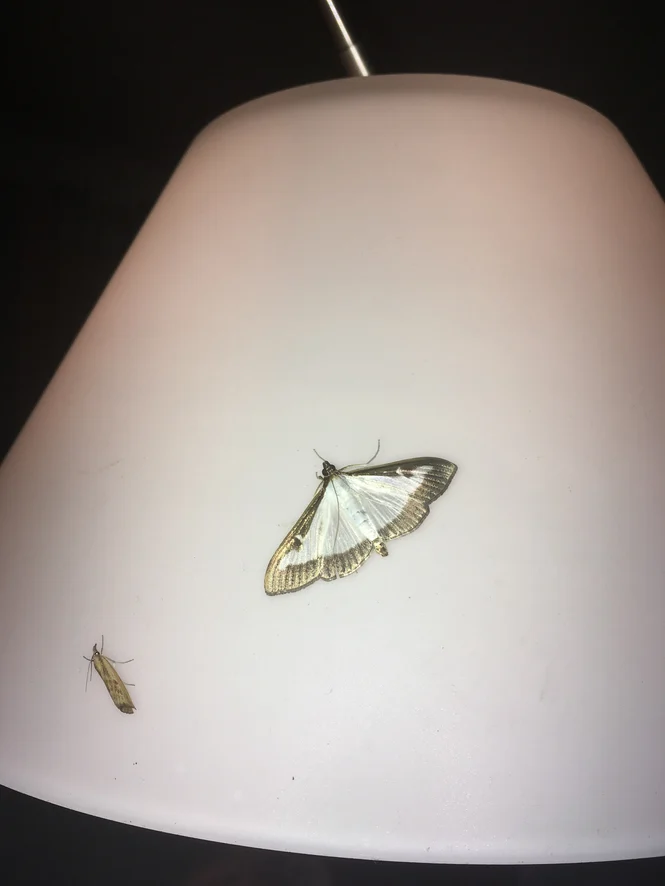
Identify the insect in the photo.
Cydalima perspectalis
